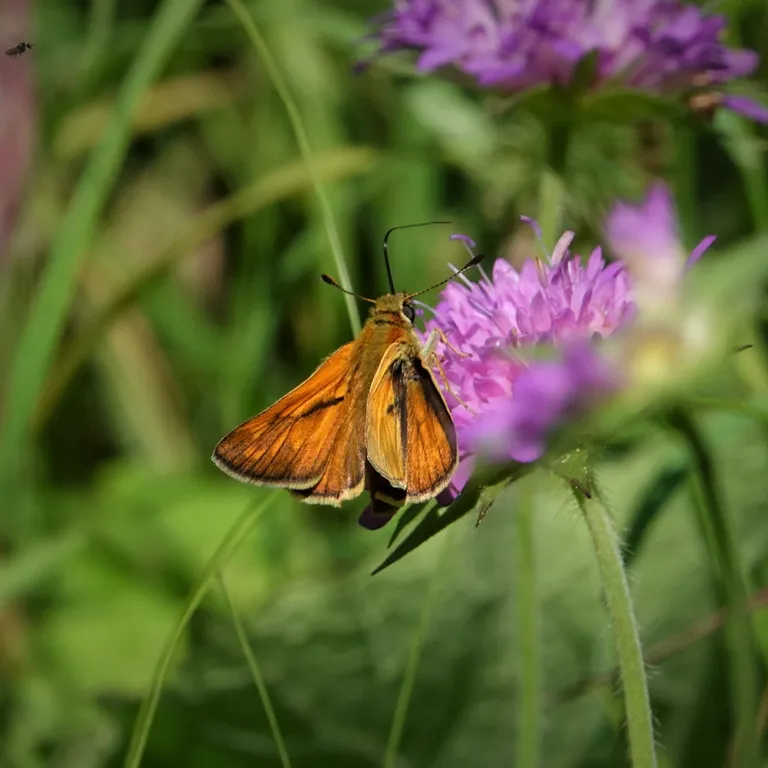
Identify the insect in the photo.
Ochlodes sylvanus (also Ochlodes venata)
